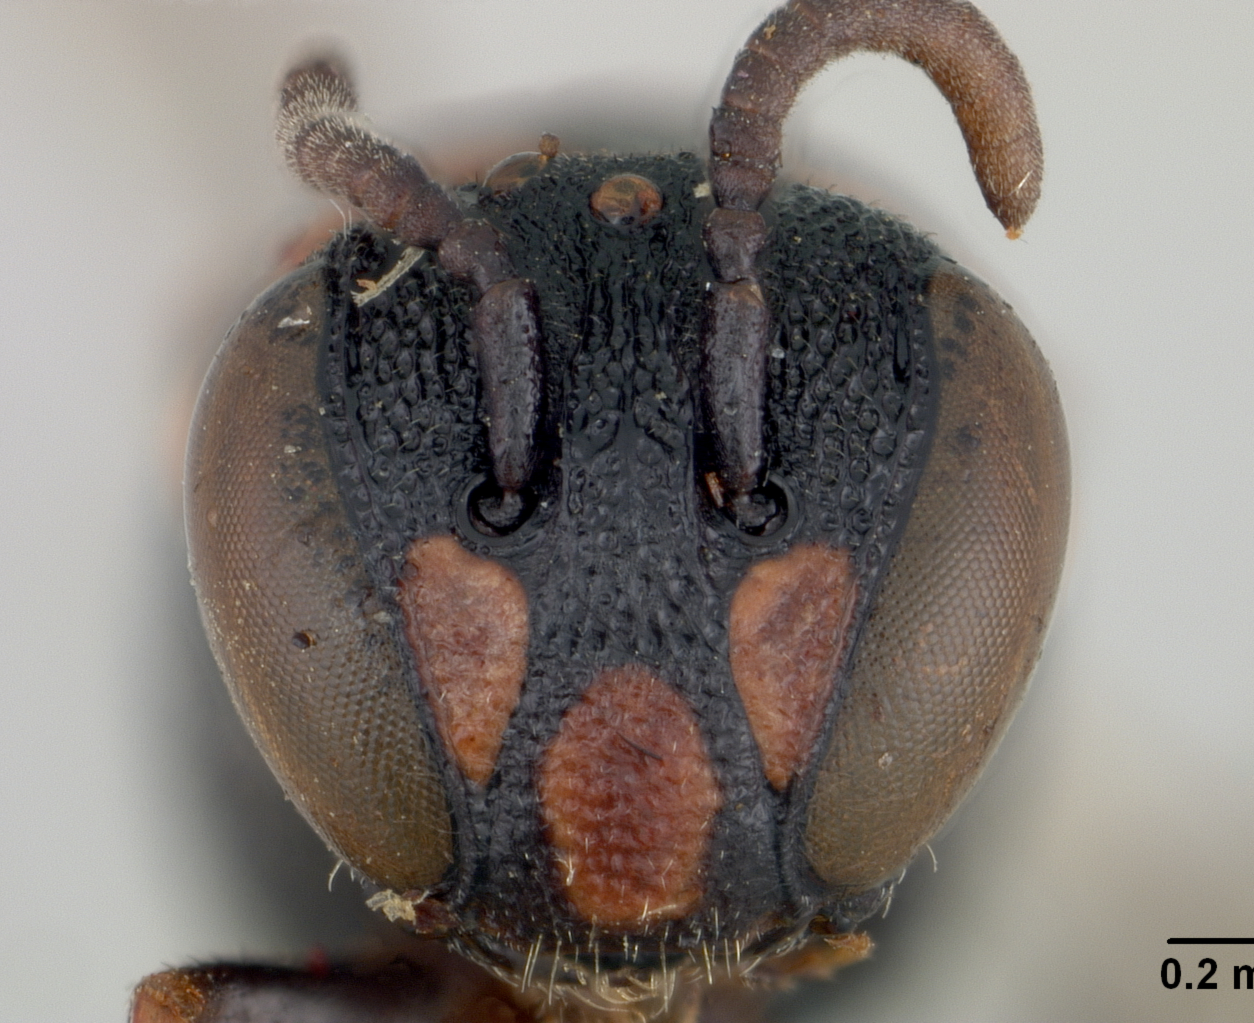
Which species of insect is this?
Prosopis penangensis
